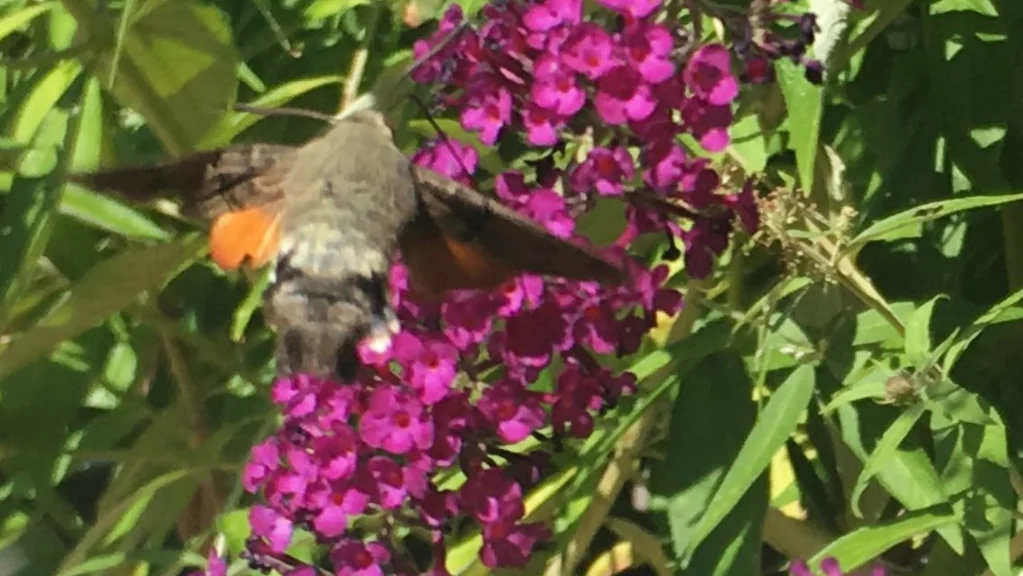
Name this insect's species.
Macroglossum stellatarum
